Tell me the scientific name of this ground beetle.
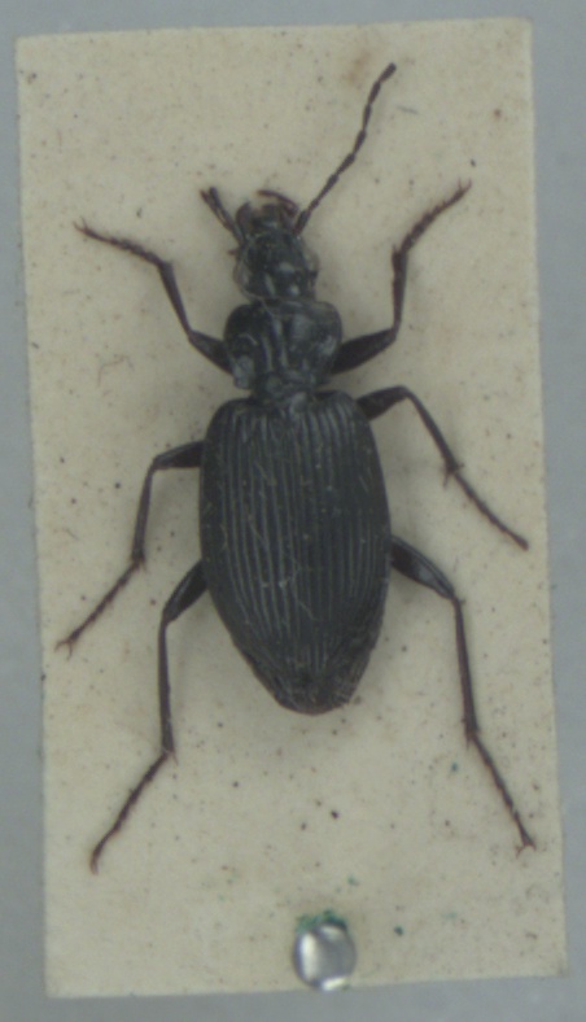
Platynus assimilis
